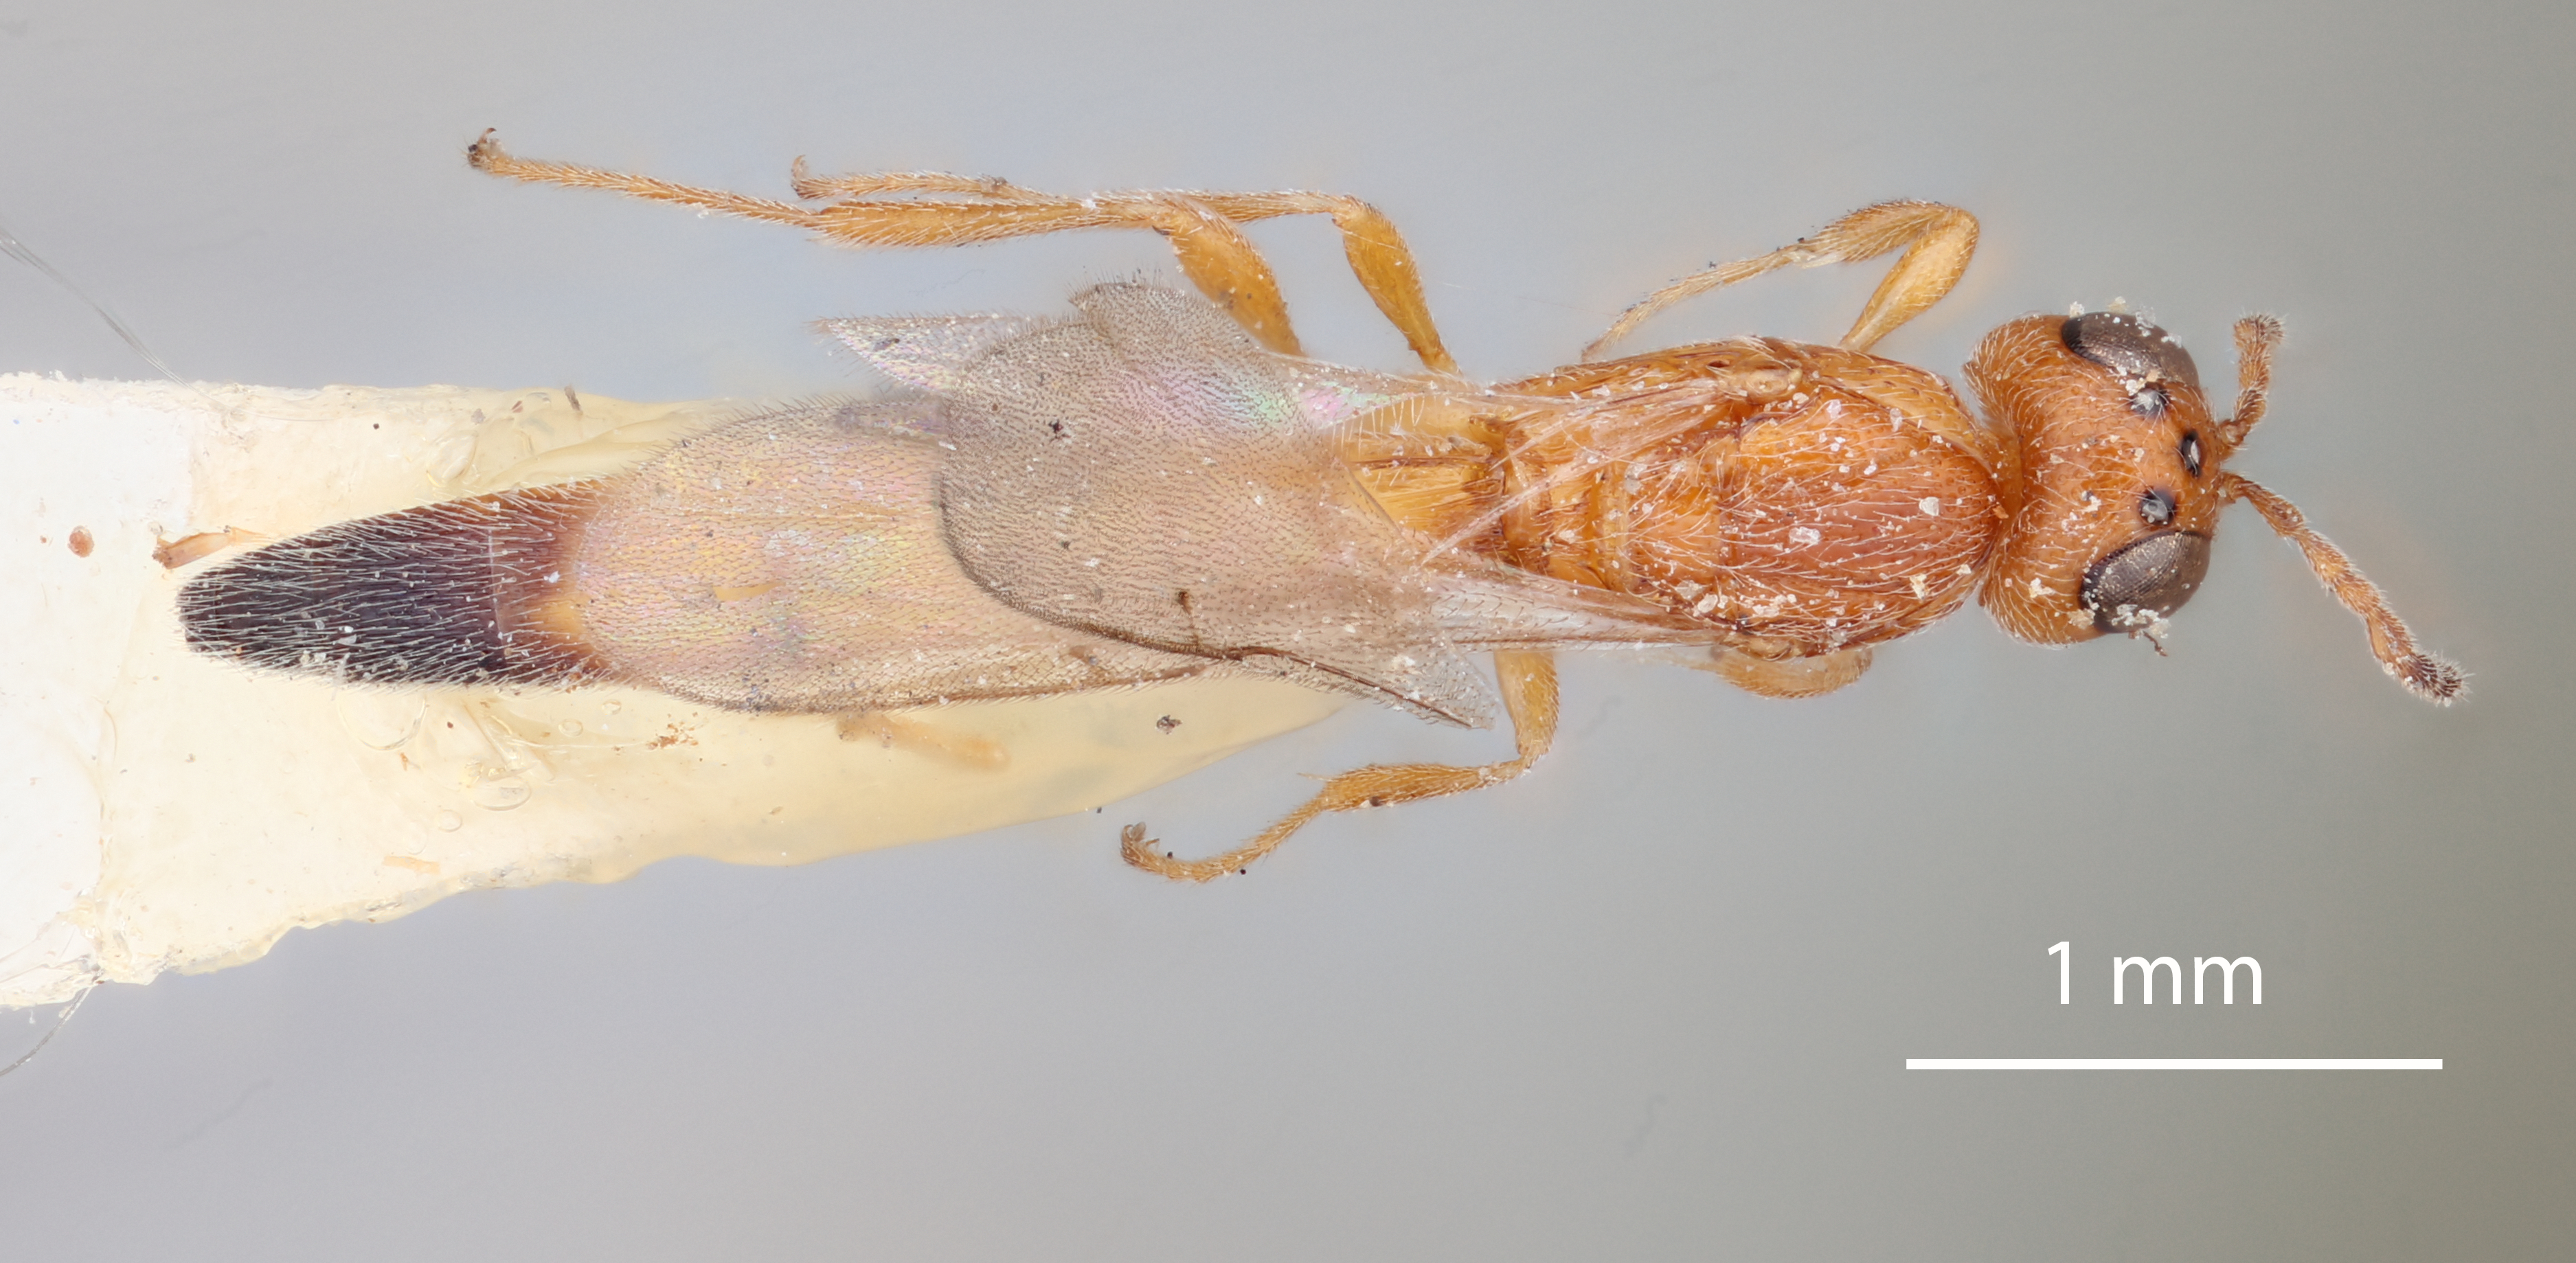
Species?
Macroteleia chandelii
